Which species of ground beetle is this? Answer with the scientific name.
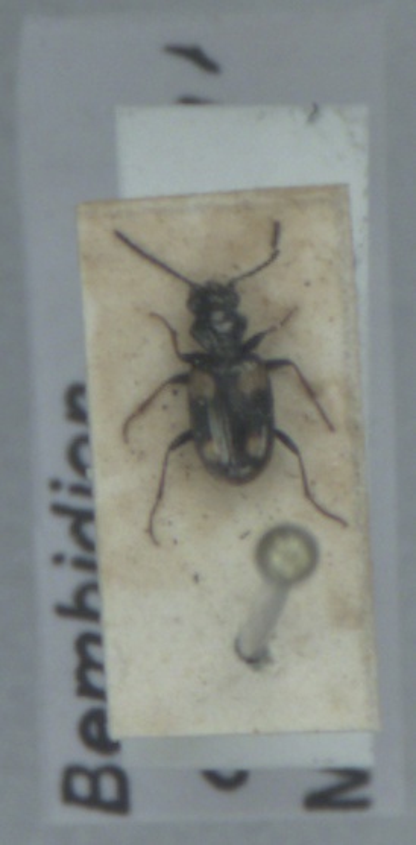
Bembidion quadripustulatum
